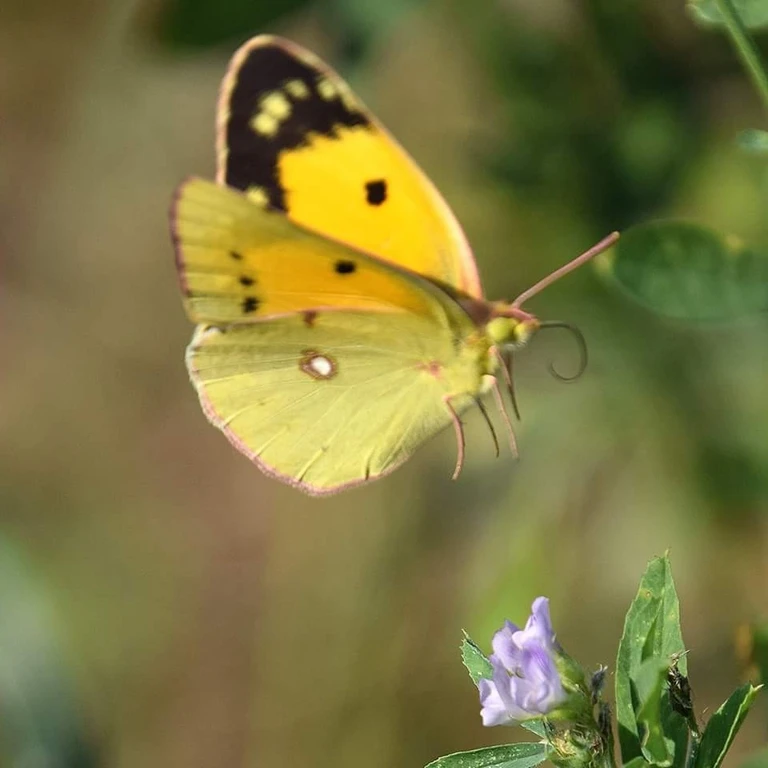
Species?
Colias croceus
